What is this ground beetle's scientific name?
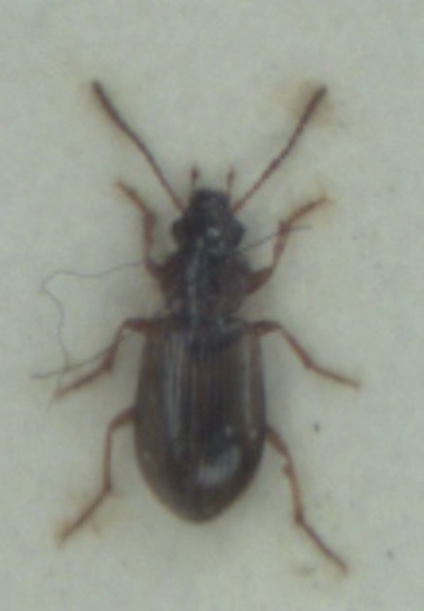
Dicheirotrichus placidus
